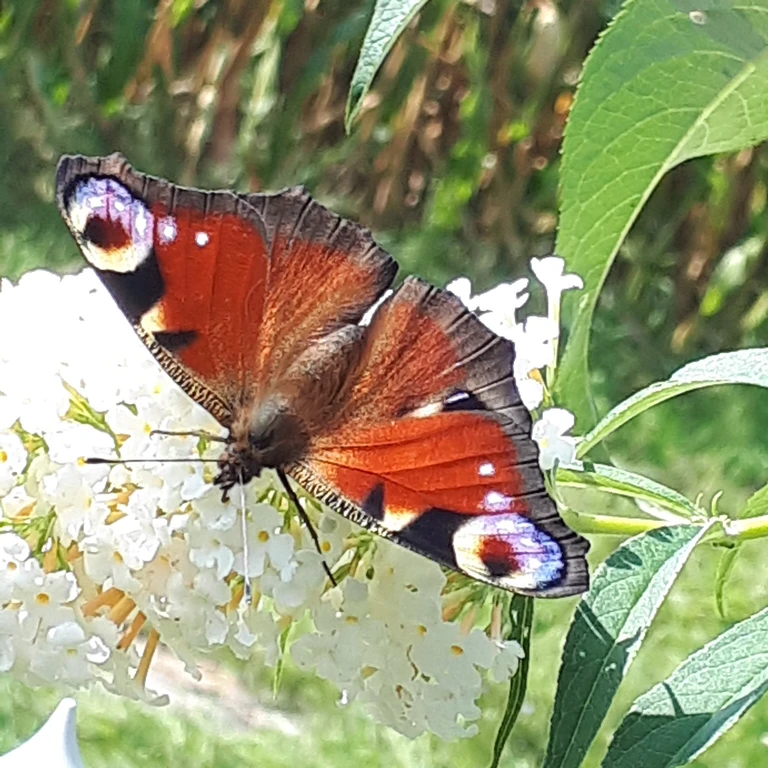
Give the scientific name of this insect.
Aglais io
